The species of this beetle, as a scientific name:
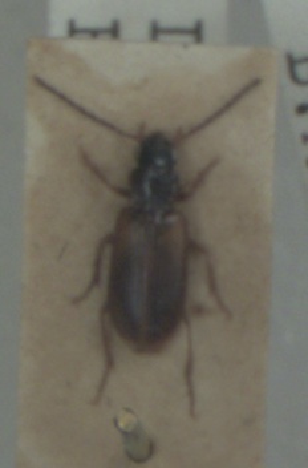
Anthracus consputus
